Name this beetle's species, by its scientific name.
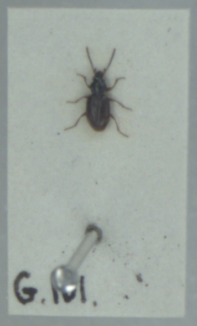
Bembidion assimile
